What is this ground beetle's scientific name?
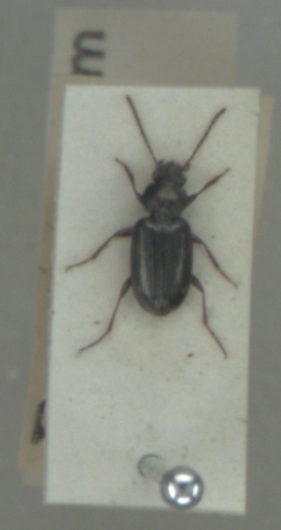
Bembidion varium
